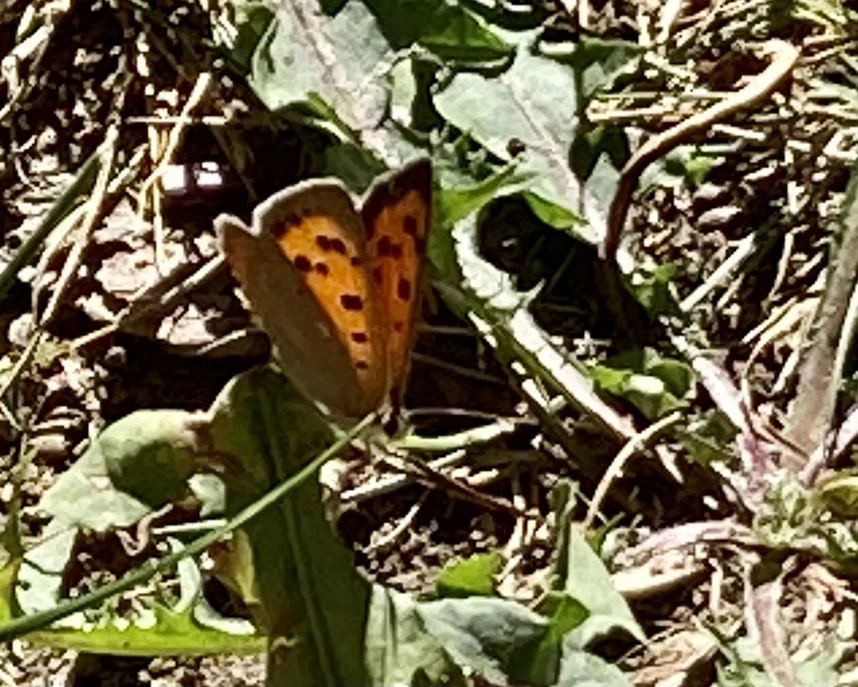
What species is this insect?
Lycaena phlaeas
